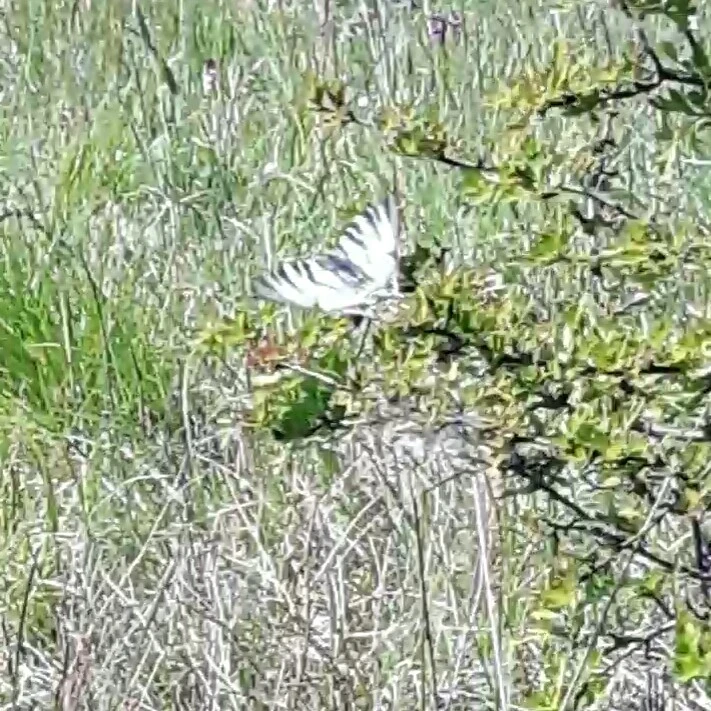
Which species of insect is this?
Iphiclides podalirius
